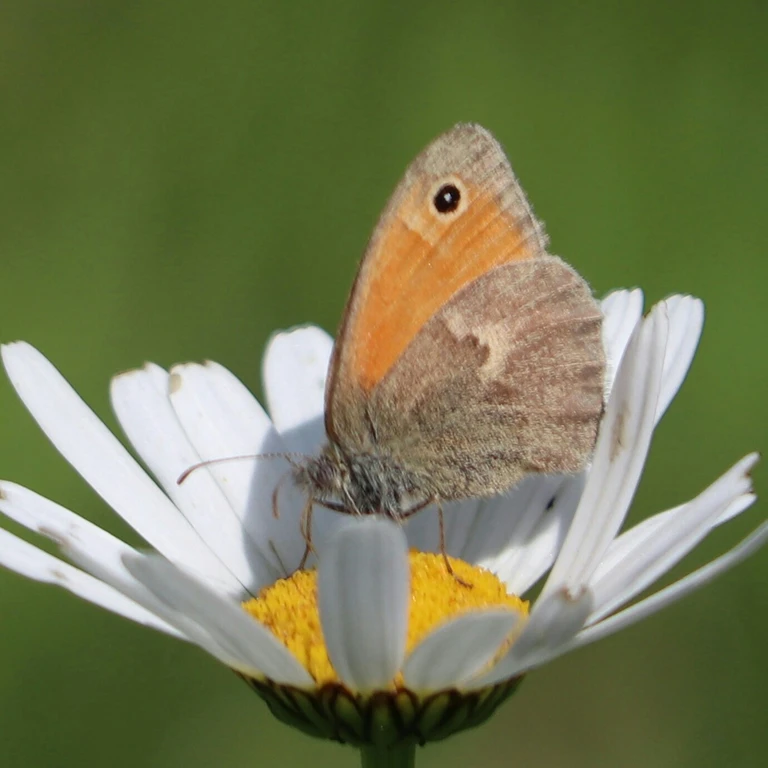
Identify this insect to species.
Coenonympha pamphilus
